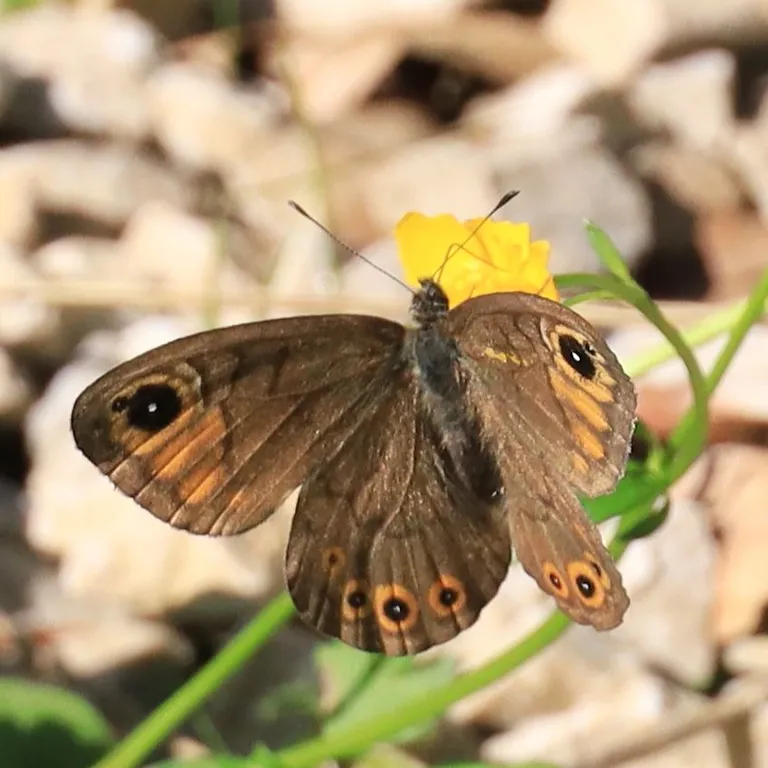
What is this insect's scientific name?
Lasiommata petropolitana (also Pararge petropolitana)
